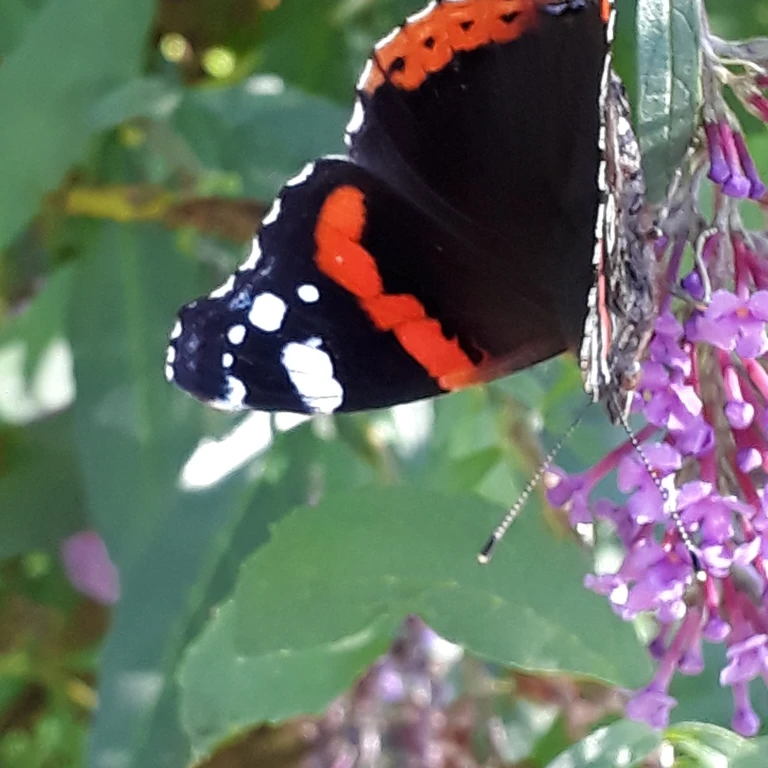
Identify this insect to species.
Vanessa atalanta
